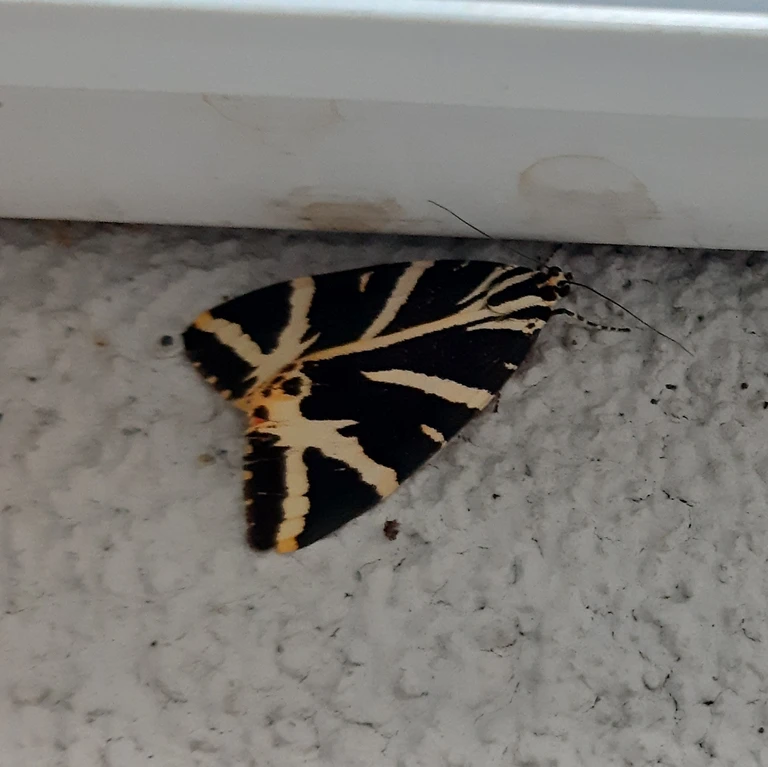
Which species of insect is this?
Euplagia quadripunctaria
